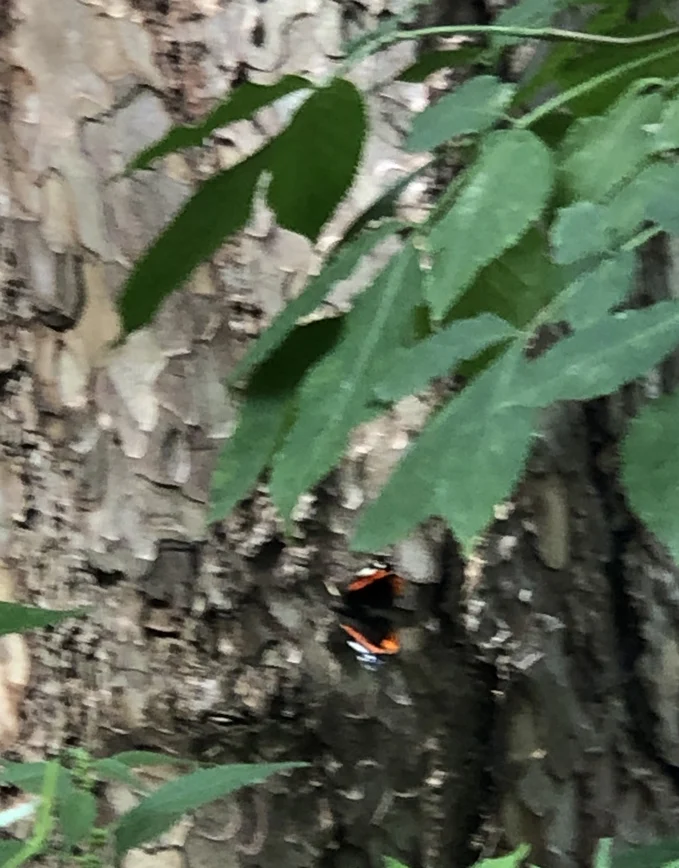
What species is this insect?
Vanessa atalanta
